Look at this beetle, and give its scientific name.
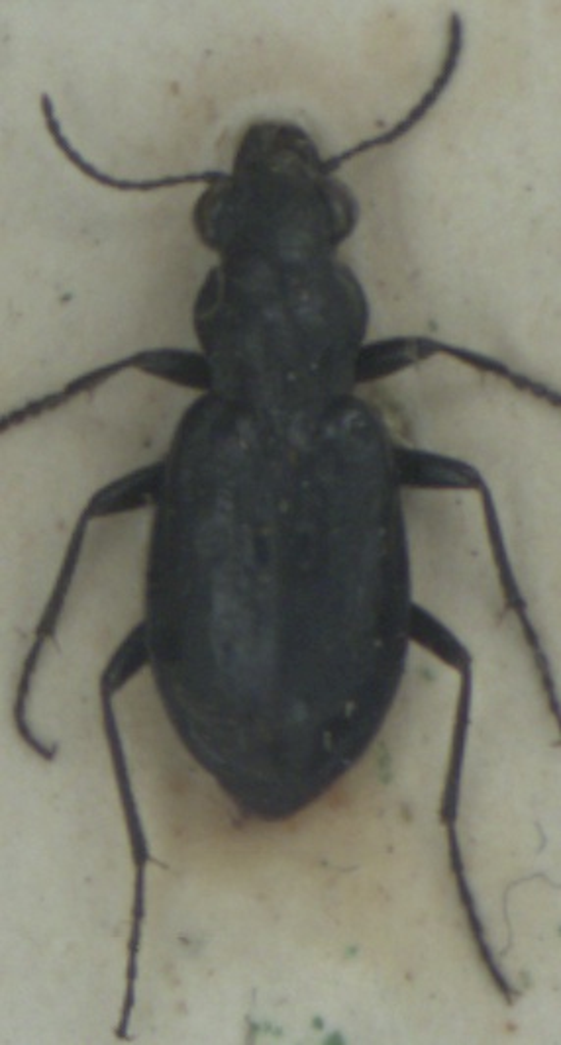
Elaphrus lapponicus
